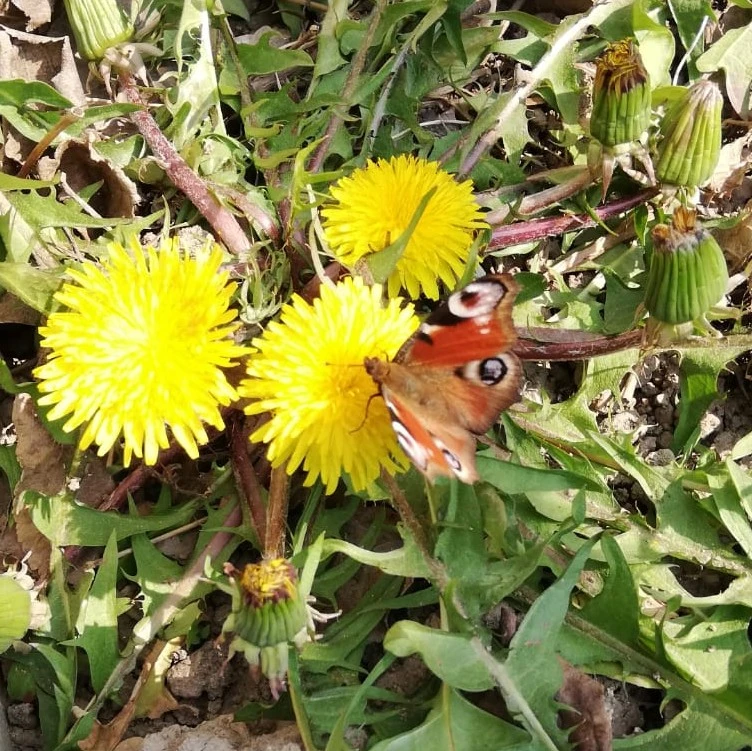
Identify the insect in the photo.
Aglais io
